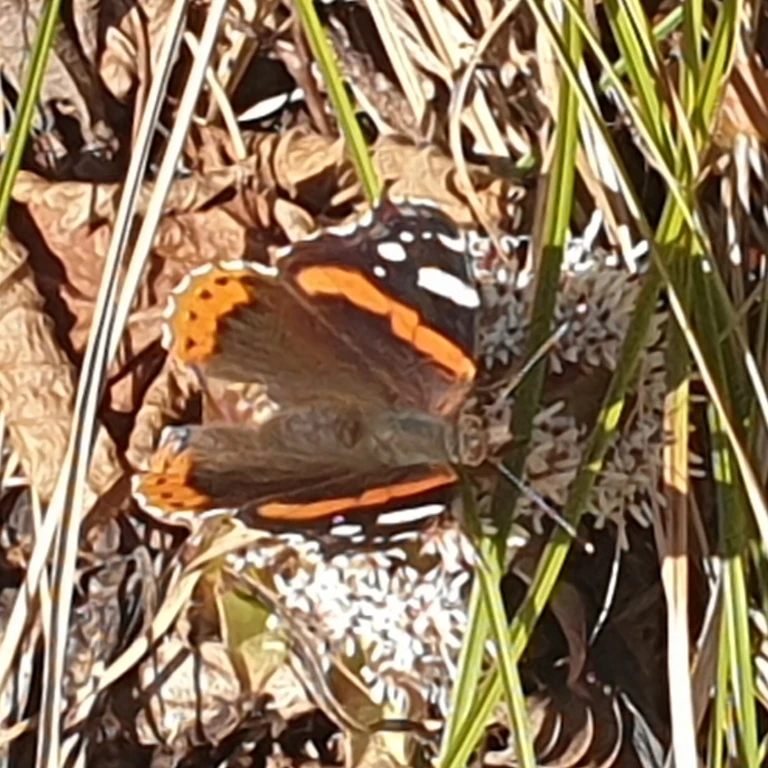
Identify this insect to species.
Vanessa atalanta
